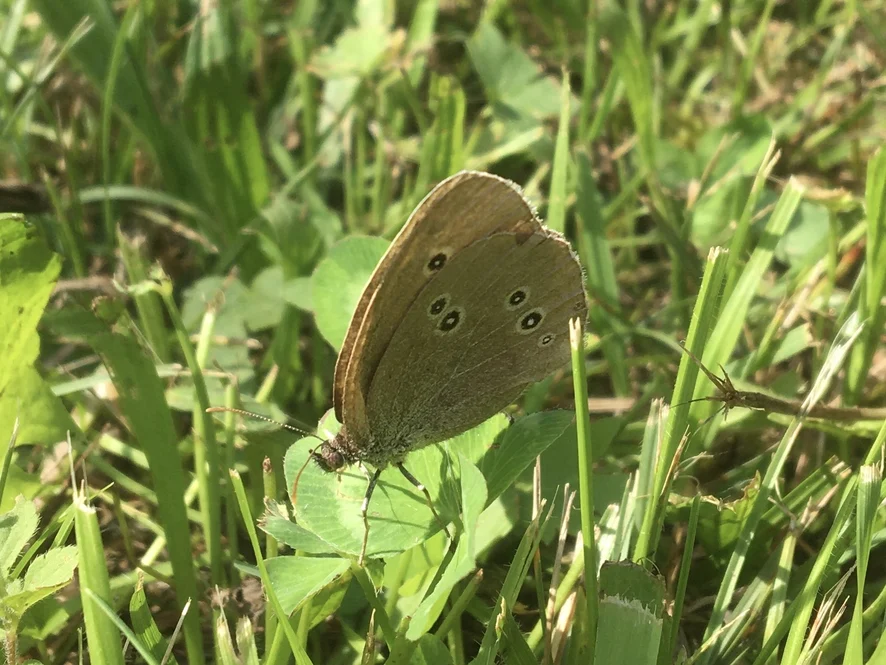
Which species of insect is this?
Aphantopus hyperantus
